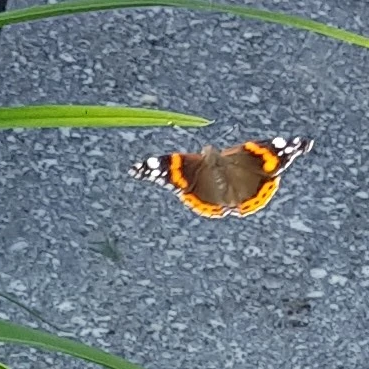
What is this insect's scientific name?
Vanessa atalanta
